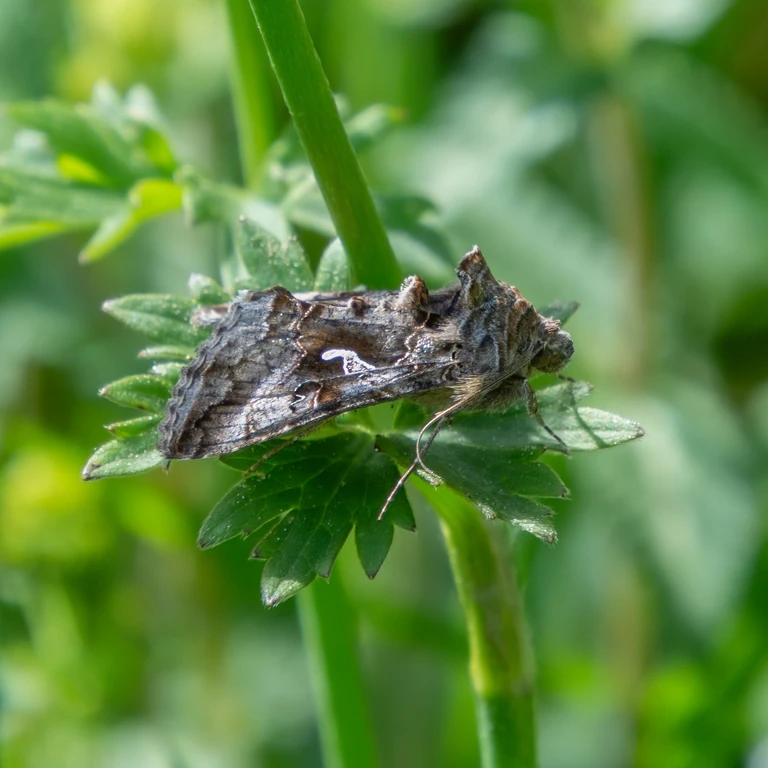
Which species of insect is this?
Autographa gamma
